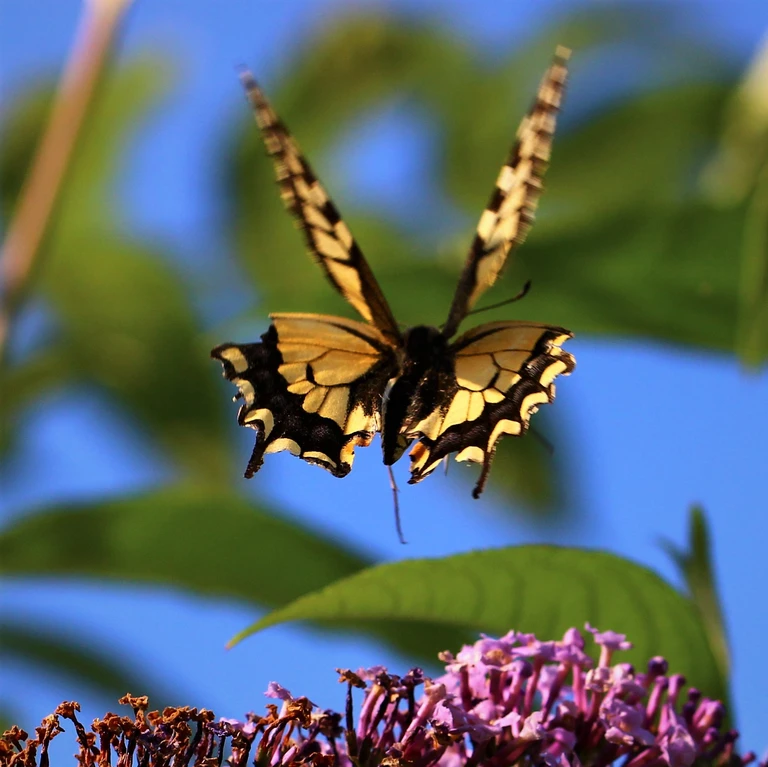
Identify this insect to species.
Papilio machaon
